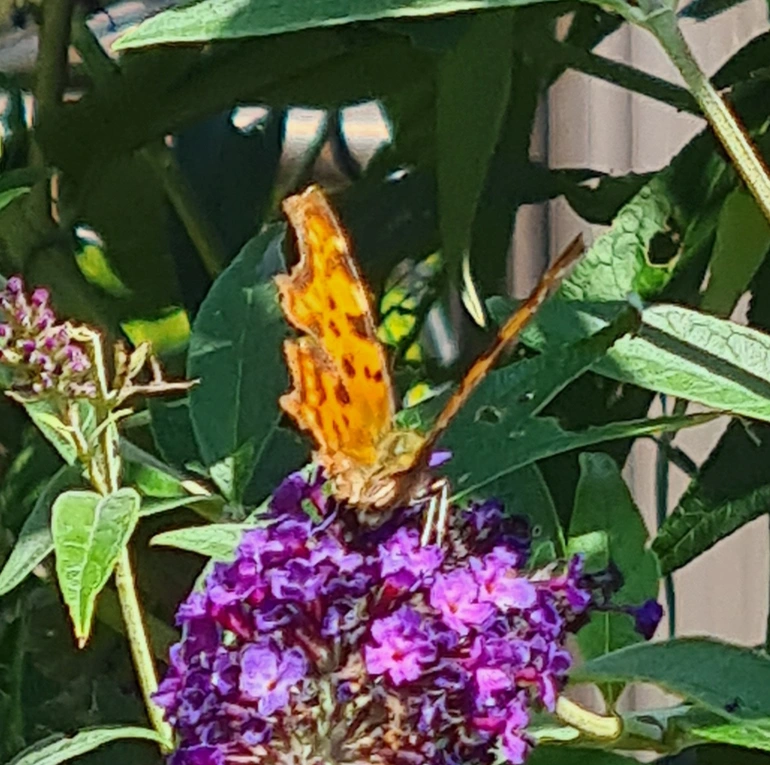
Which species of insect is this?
Polygonia c-album
